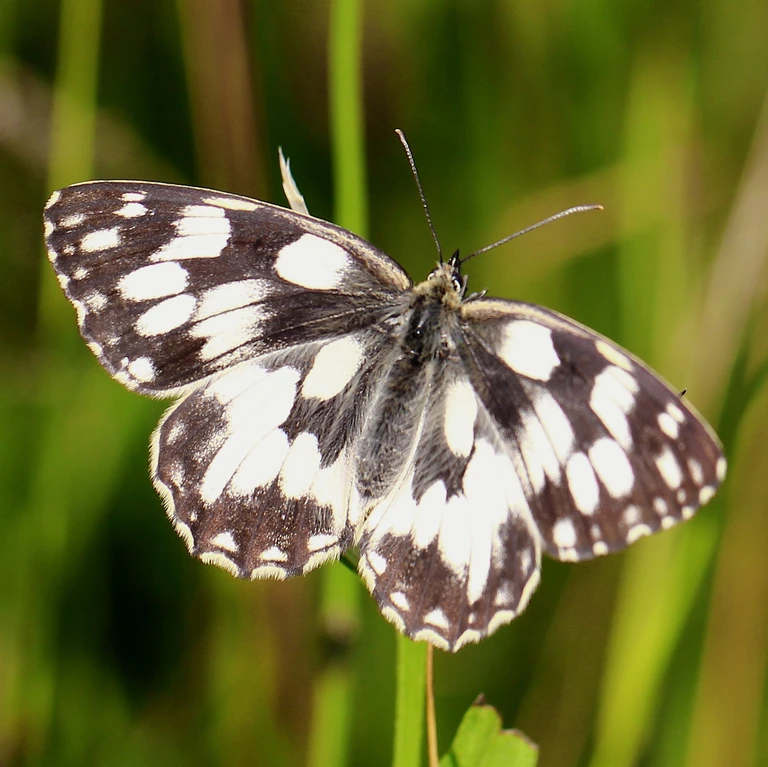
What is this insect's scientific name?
Melanargia galathea
